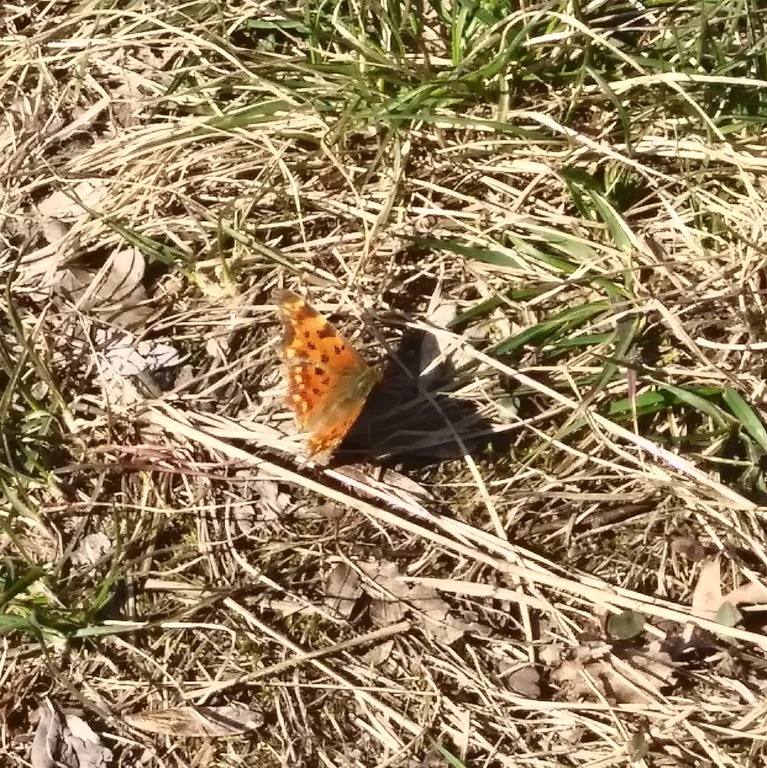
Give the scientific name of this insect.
Polygonia c-album
